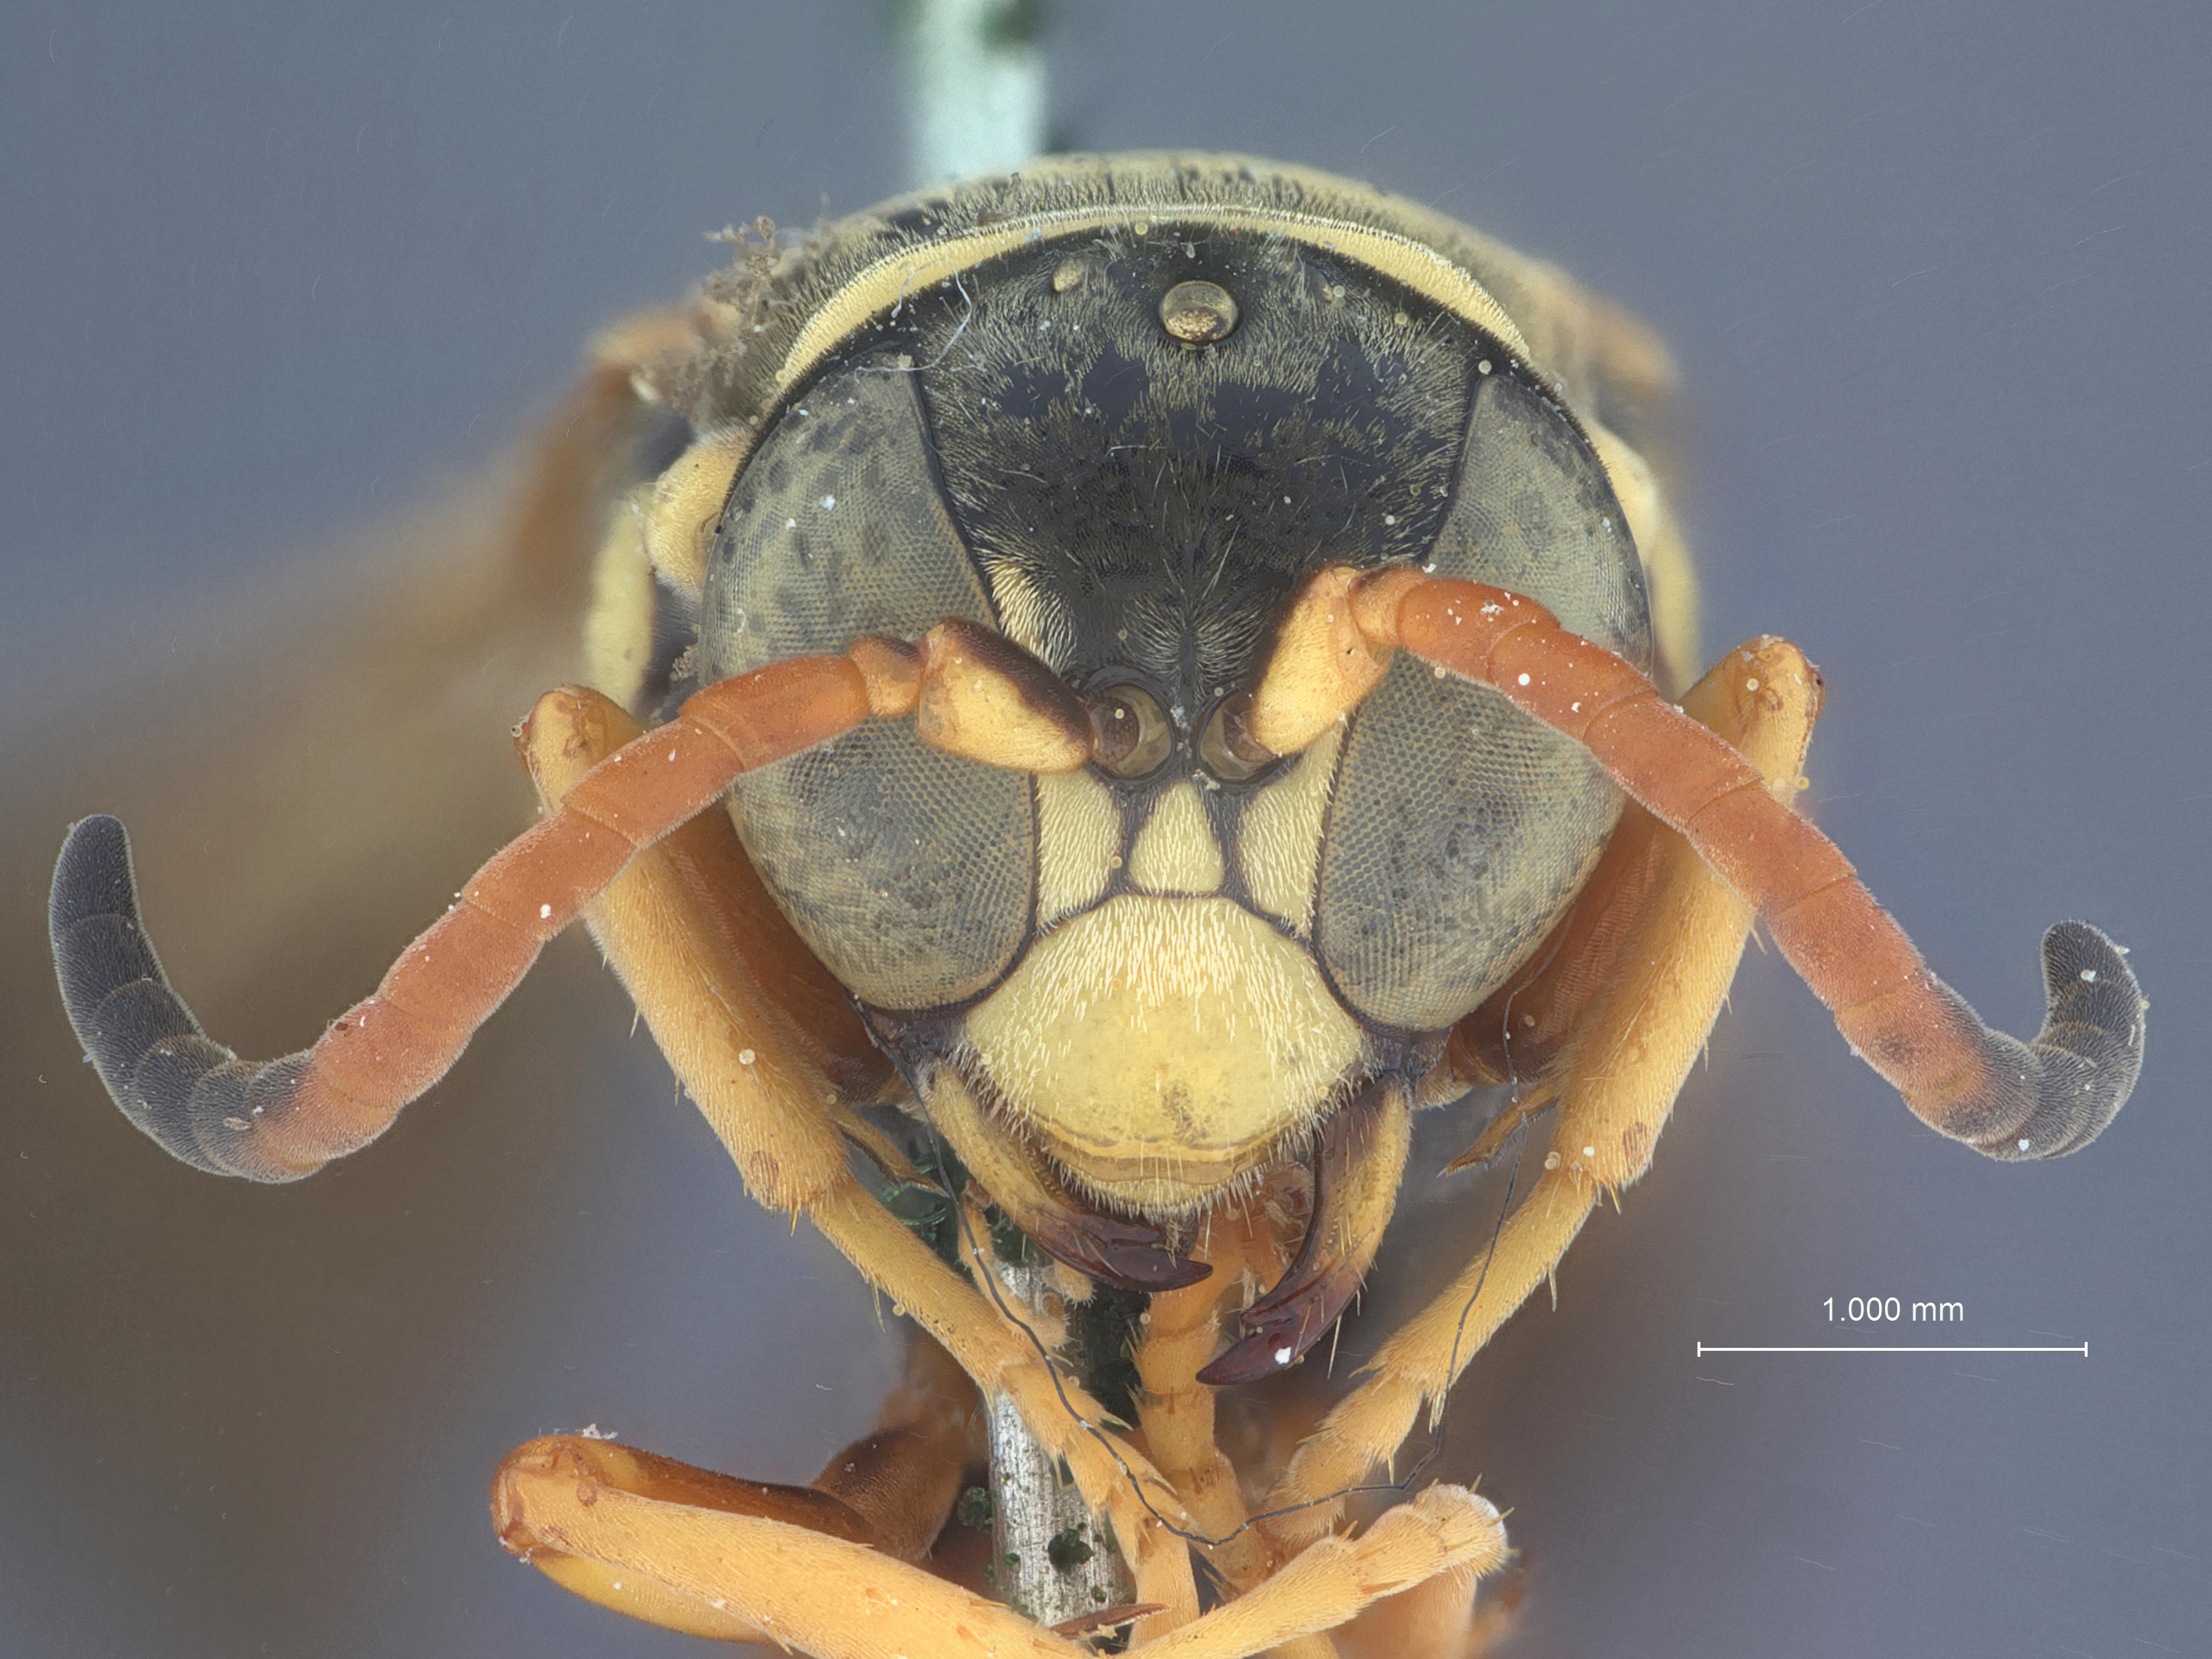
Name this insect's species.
Gorytes venustiformis
